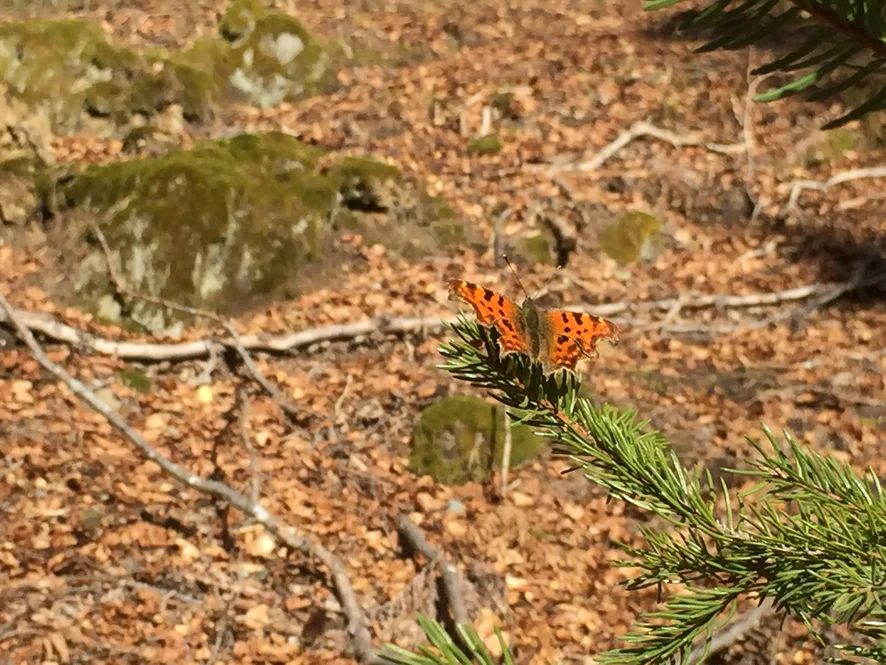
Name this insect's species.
Polygonia c-album
